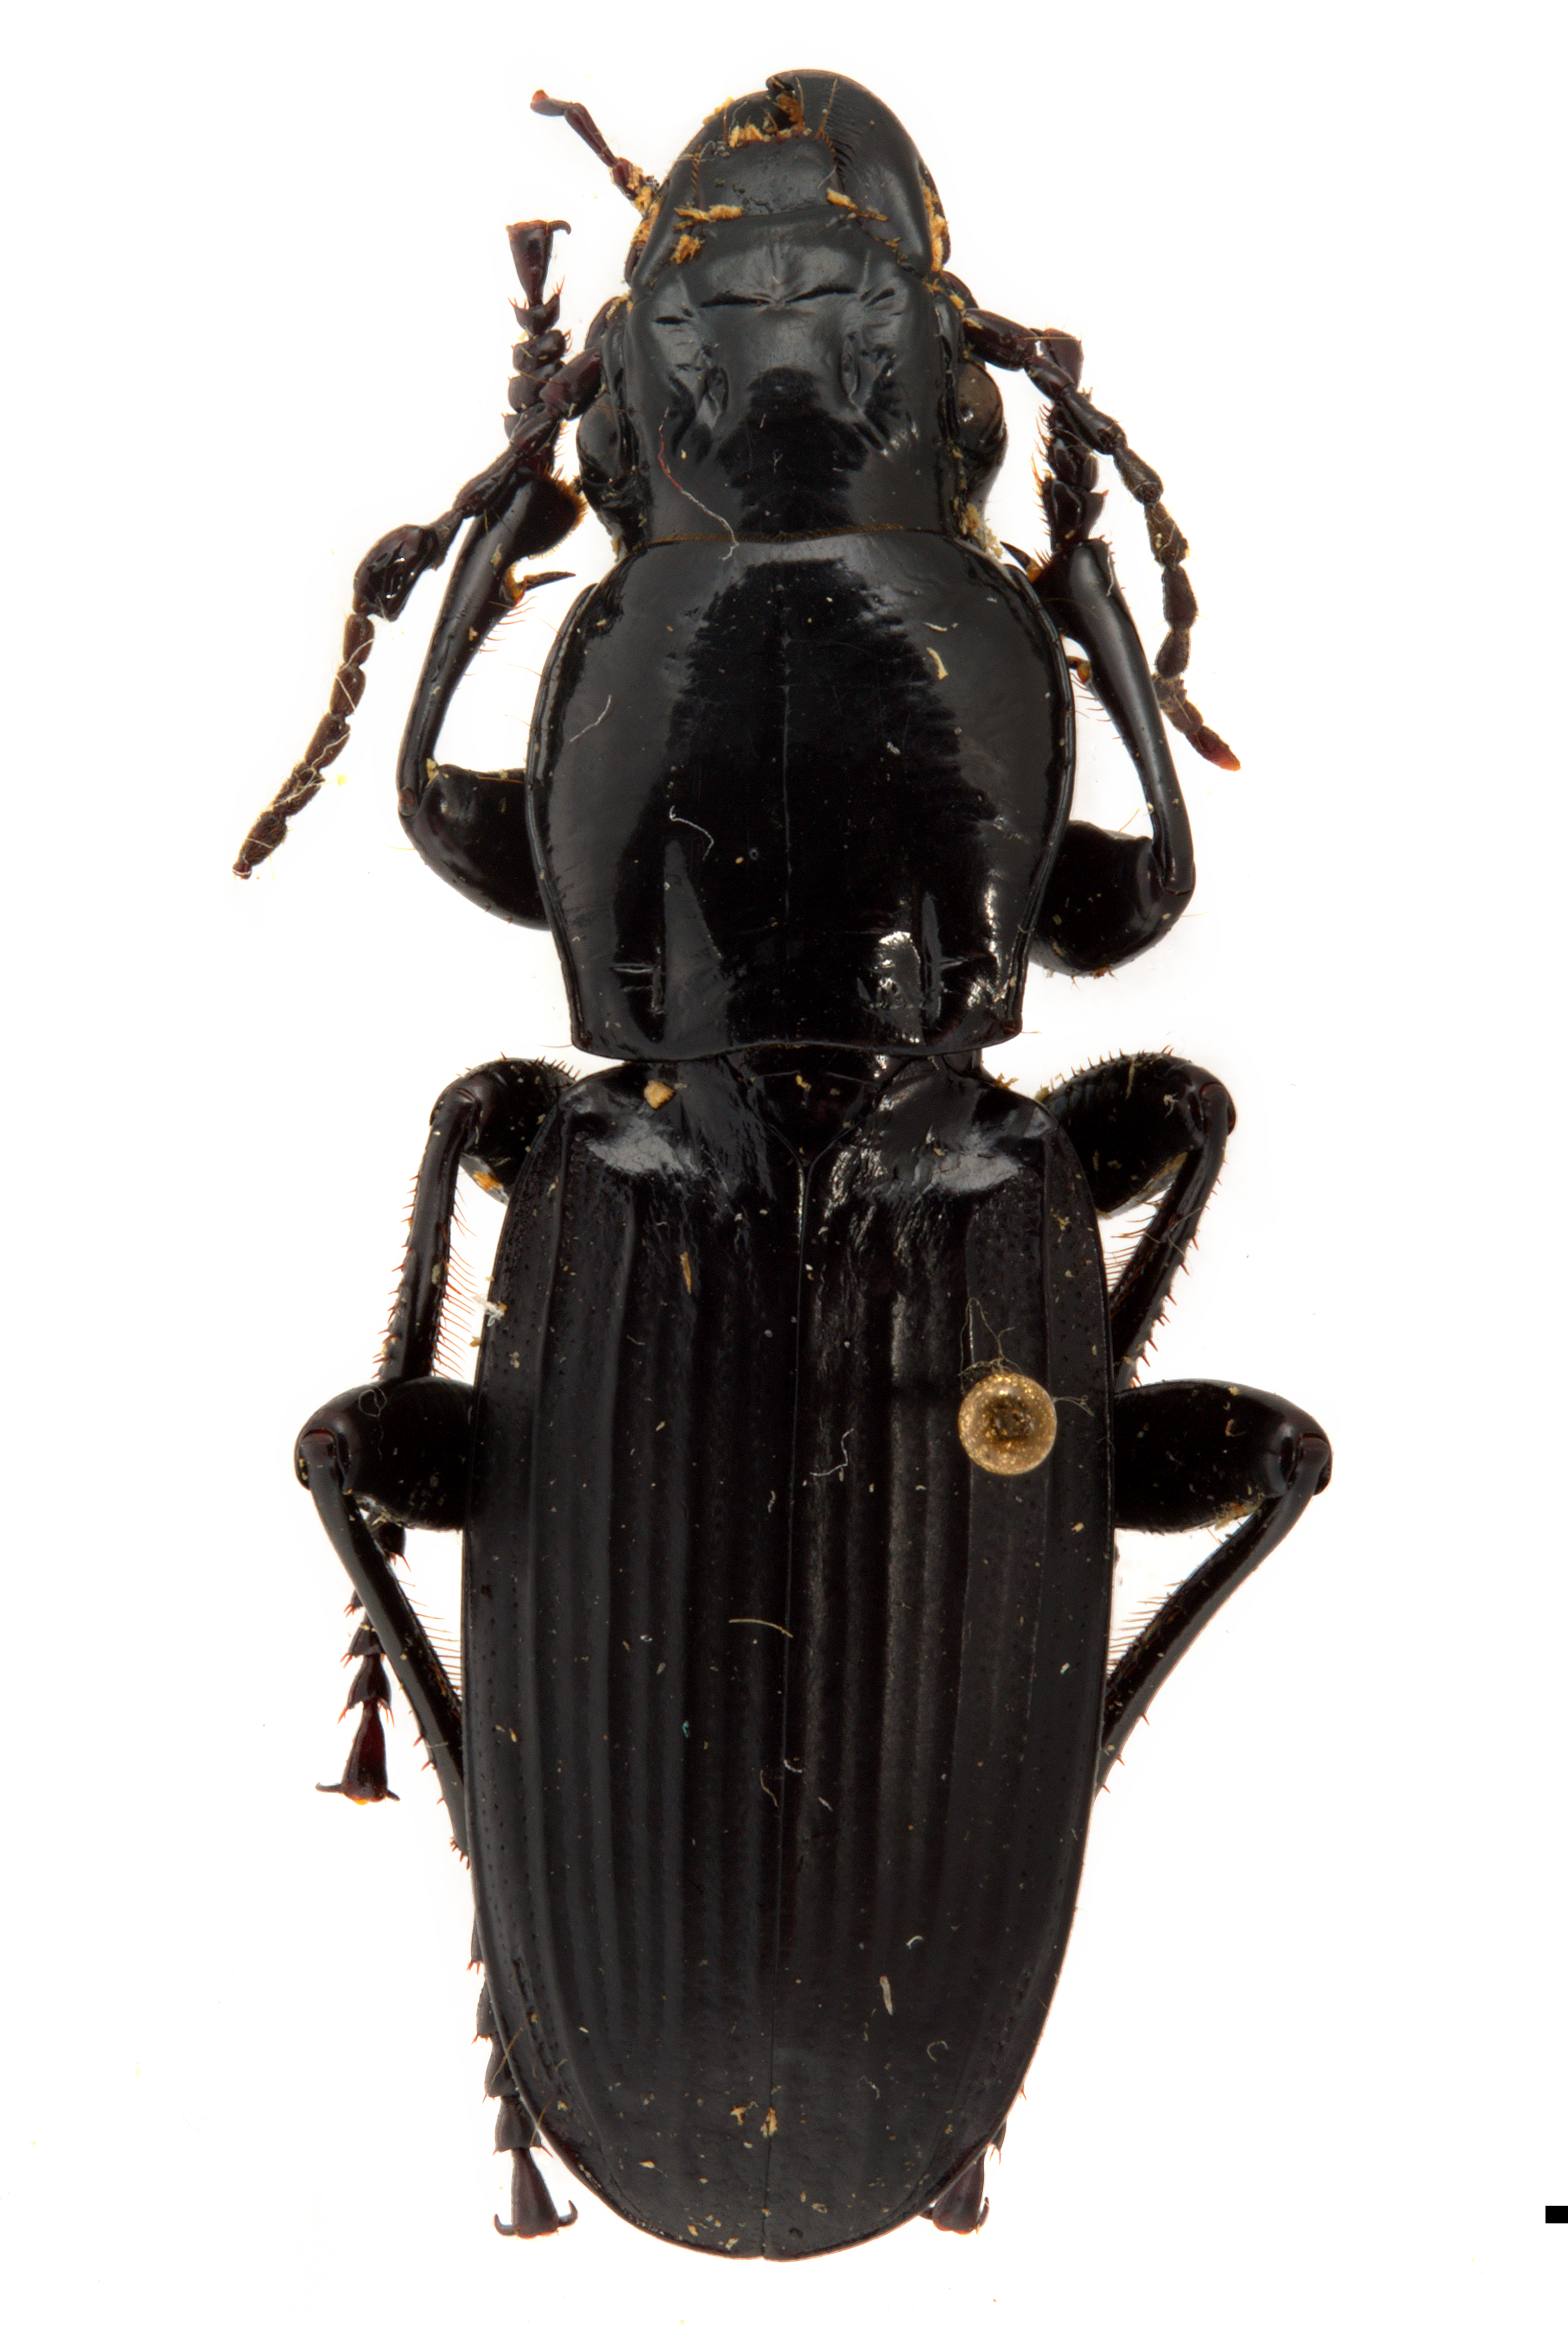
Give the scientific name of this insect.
Percus passerini
